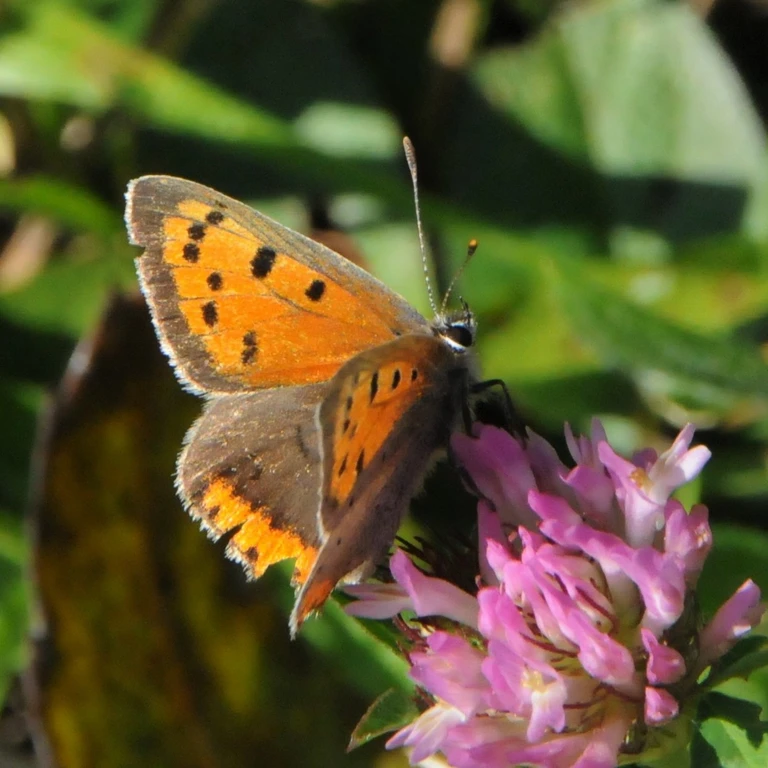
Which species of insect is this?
Lycaena phlaeas
